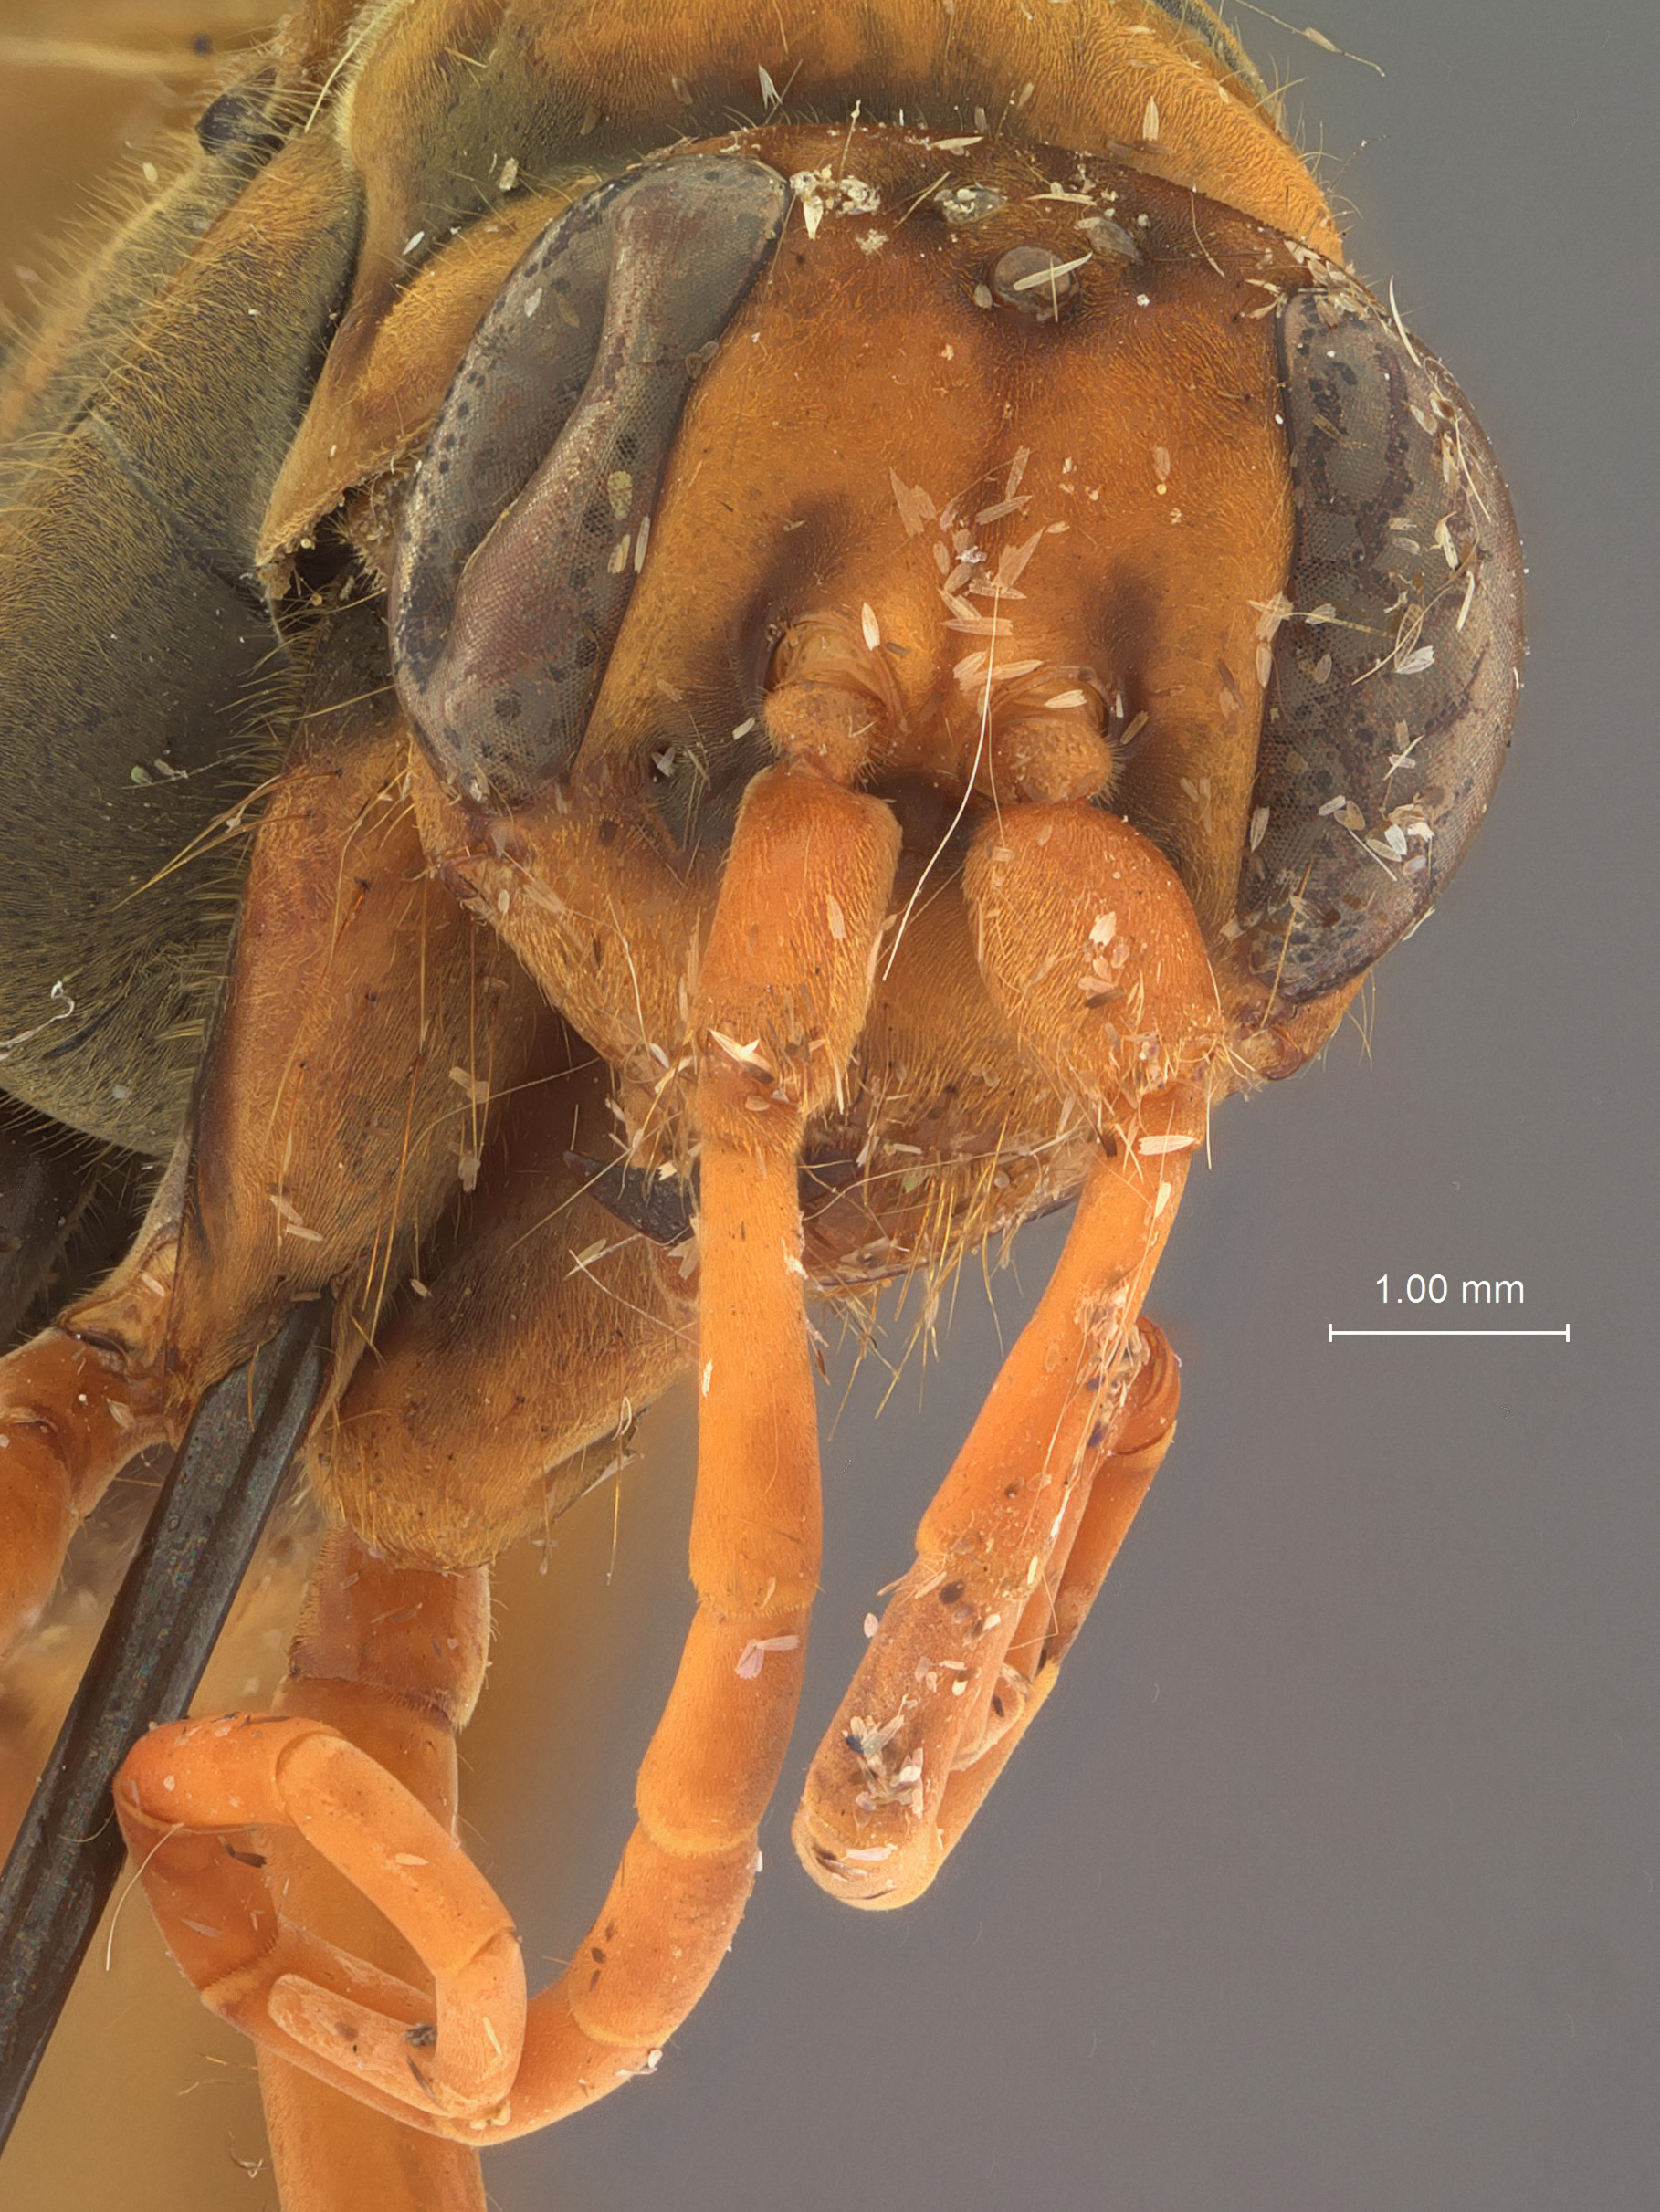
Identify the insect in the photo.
Hemipepsis coagnita
